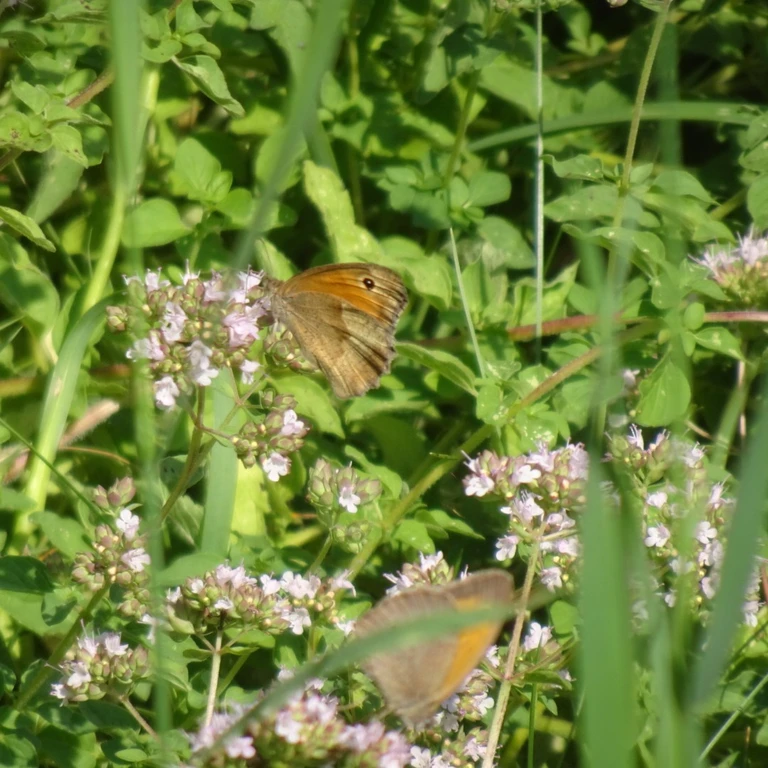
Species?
Maniola jurtina
